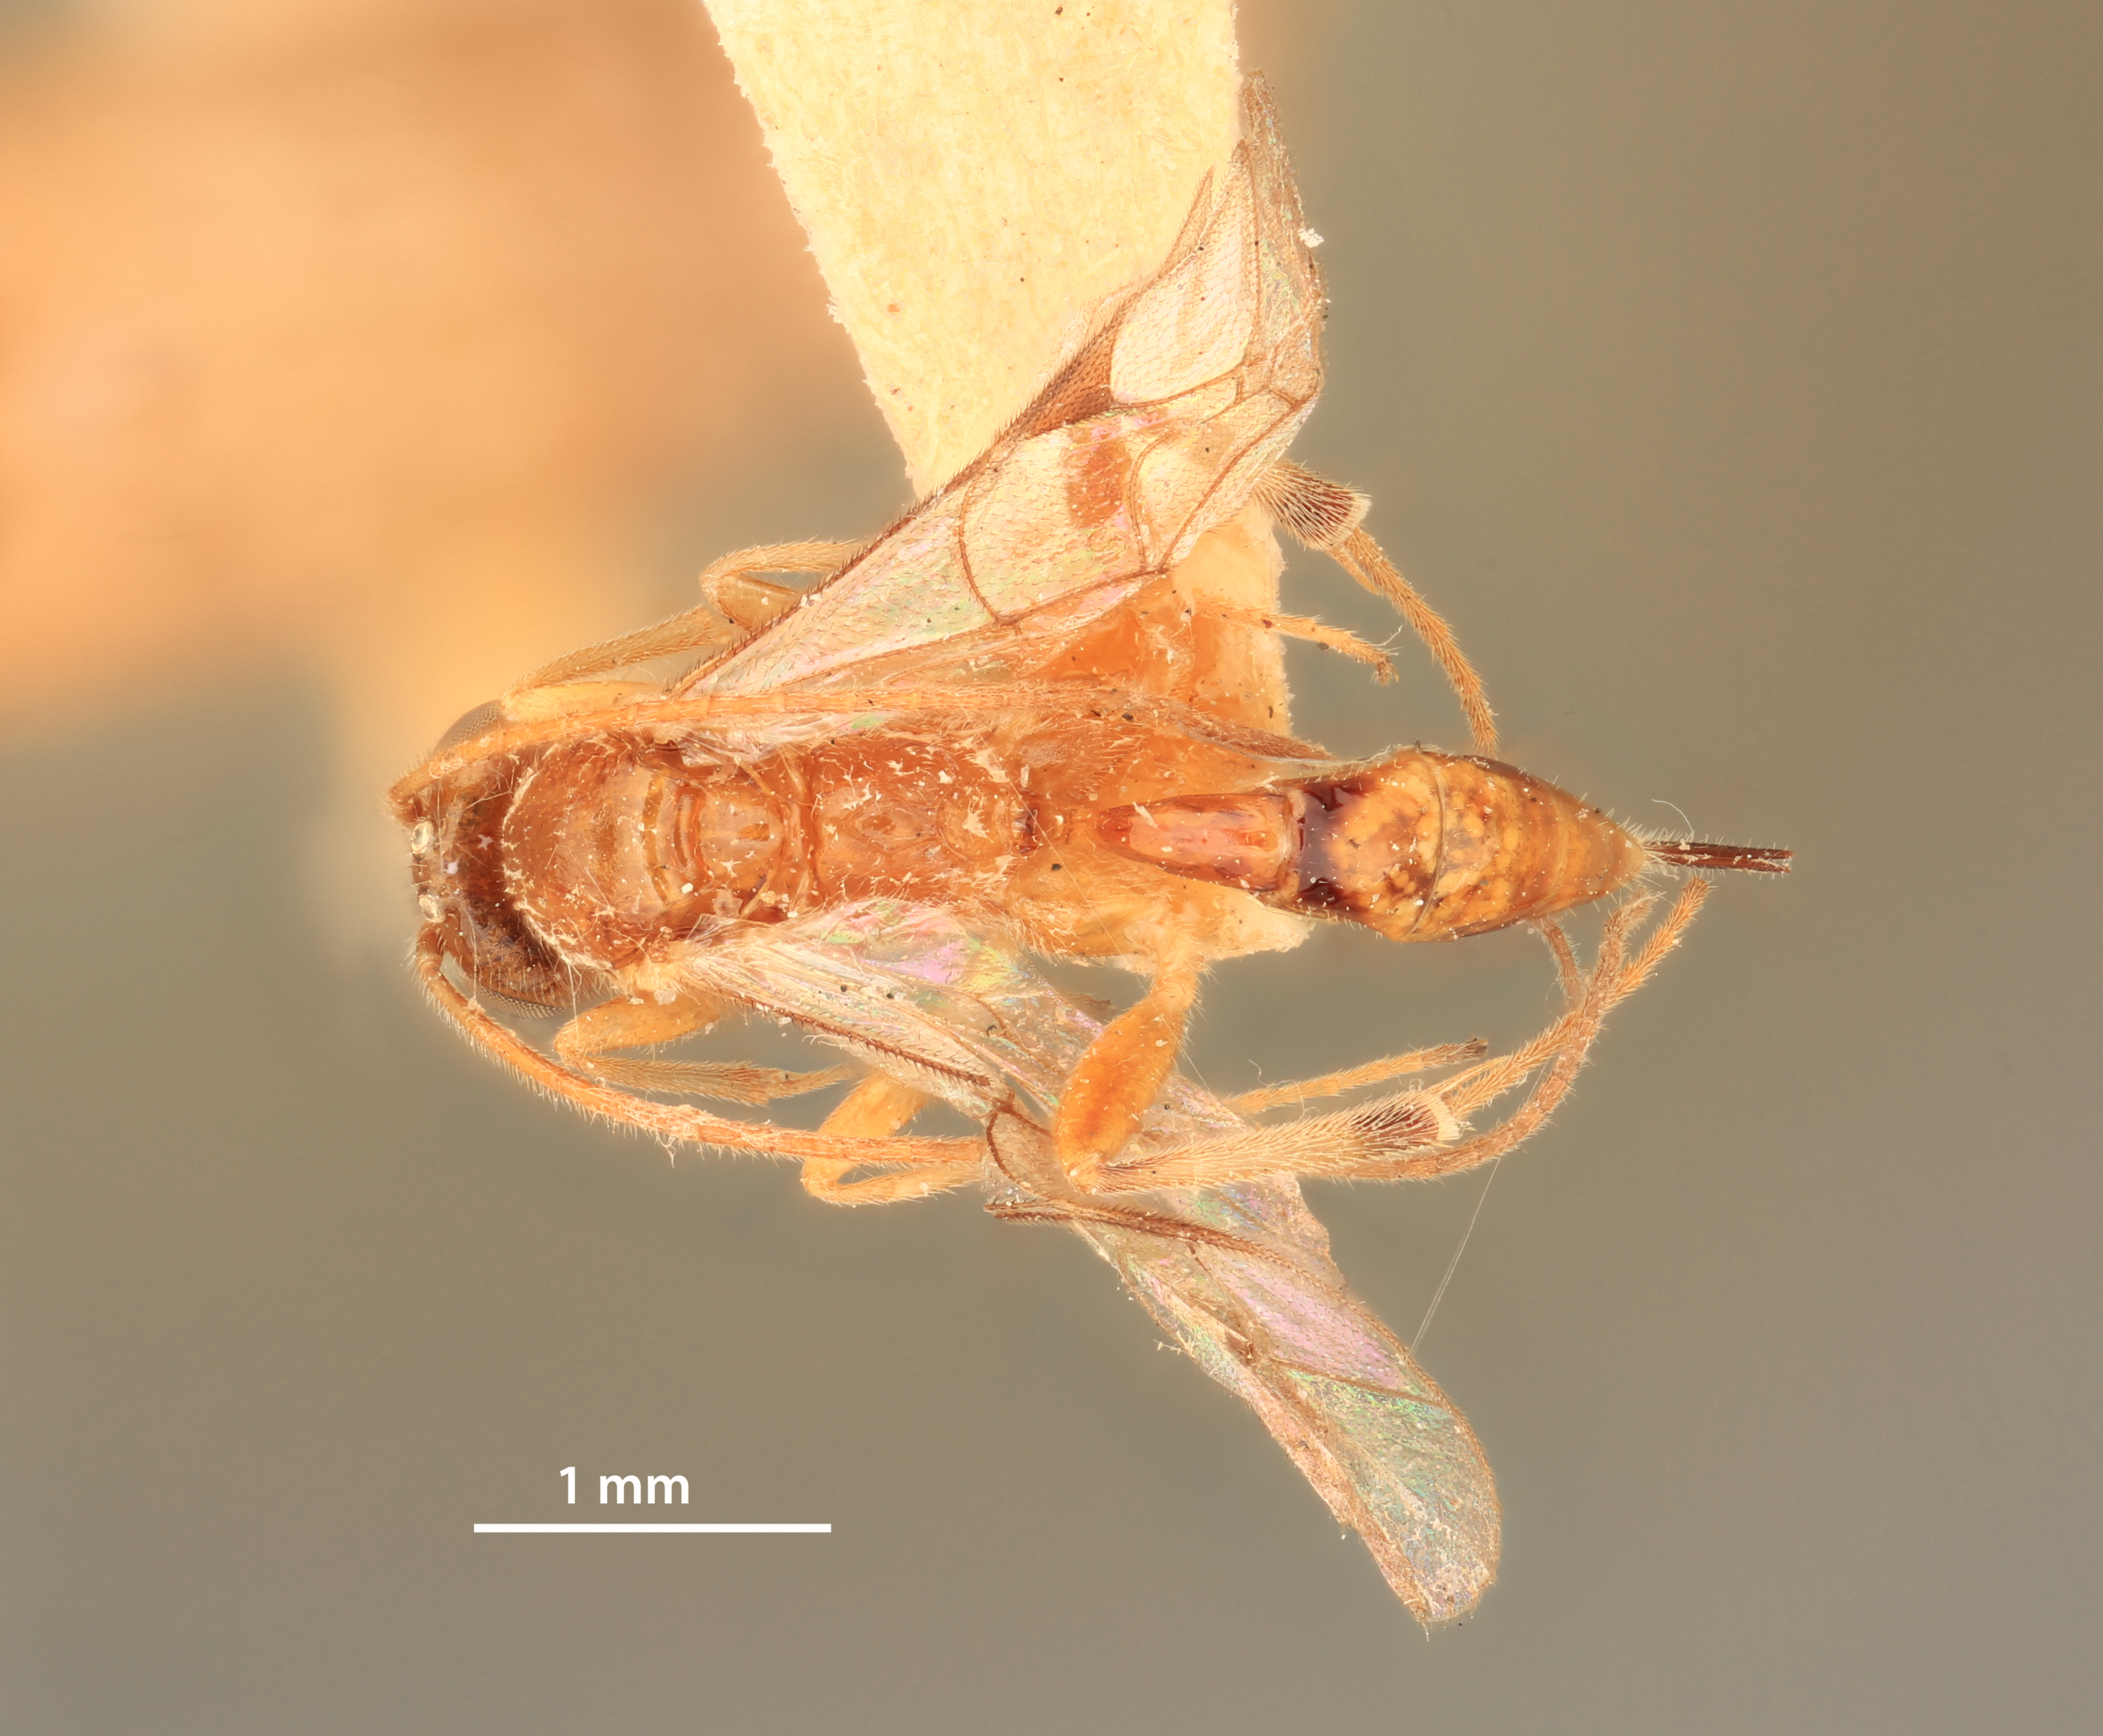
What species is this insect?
Mesochorus nigrisignus
